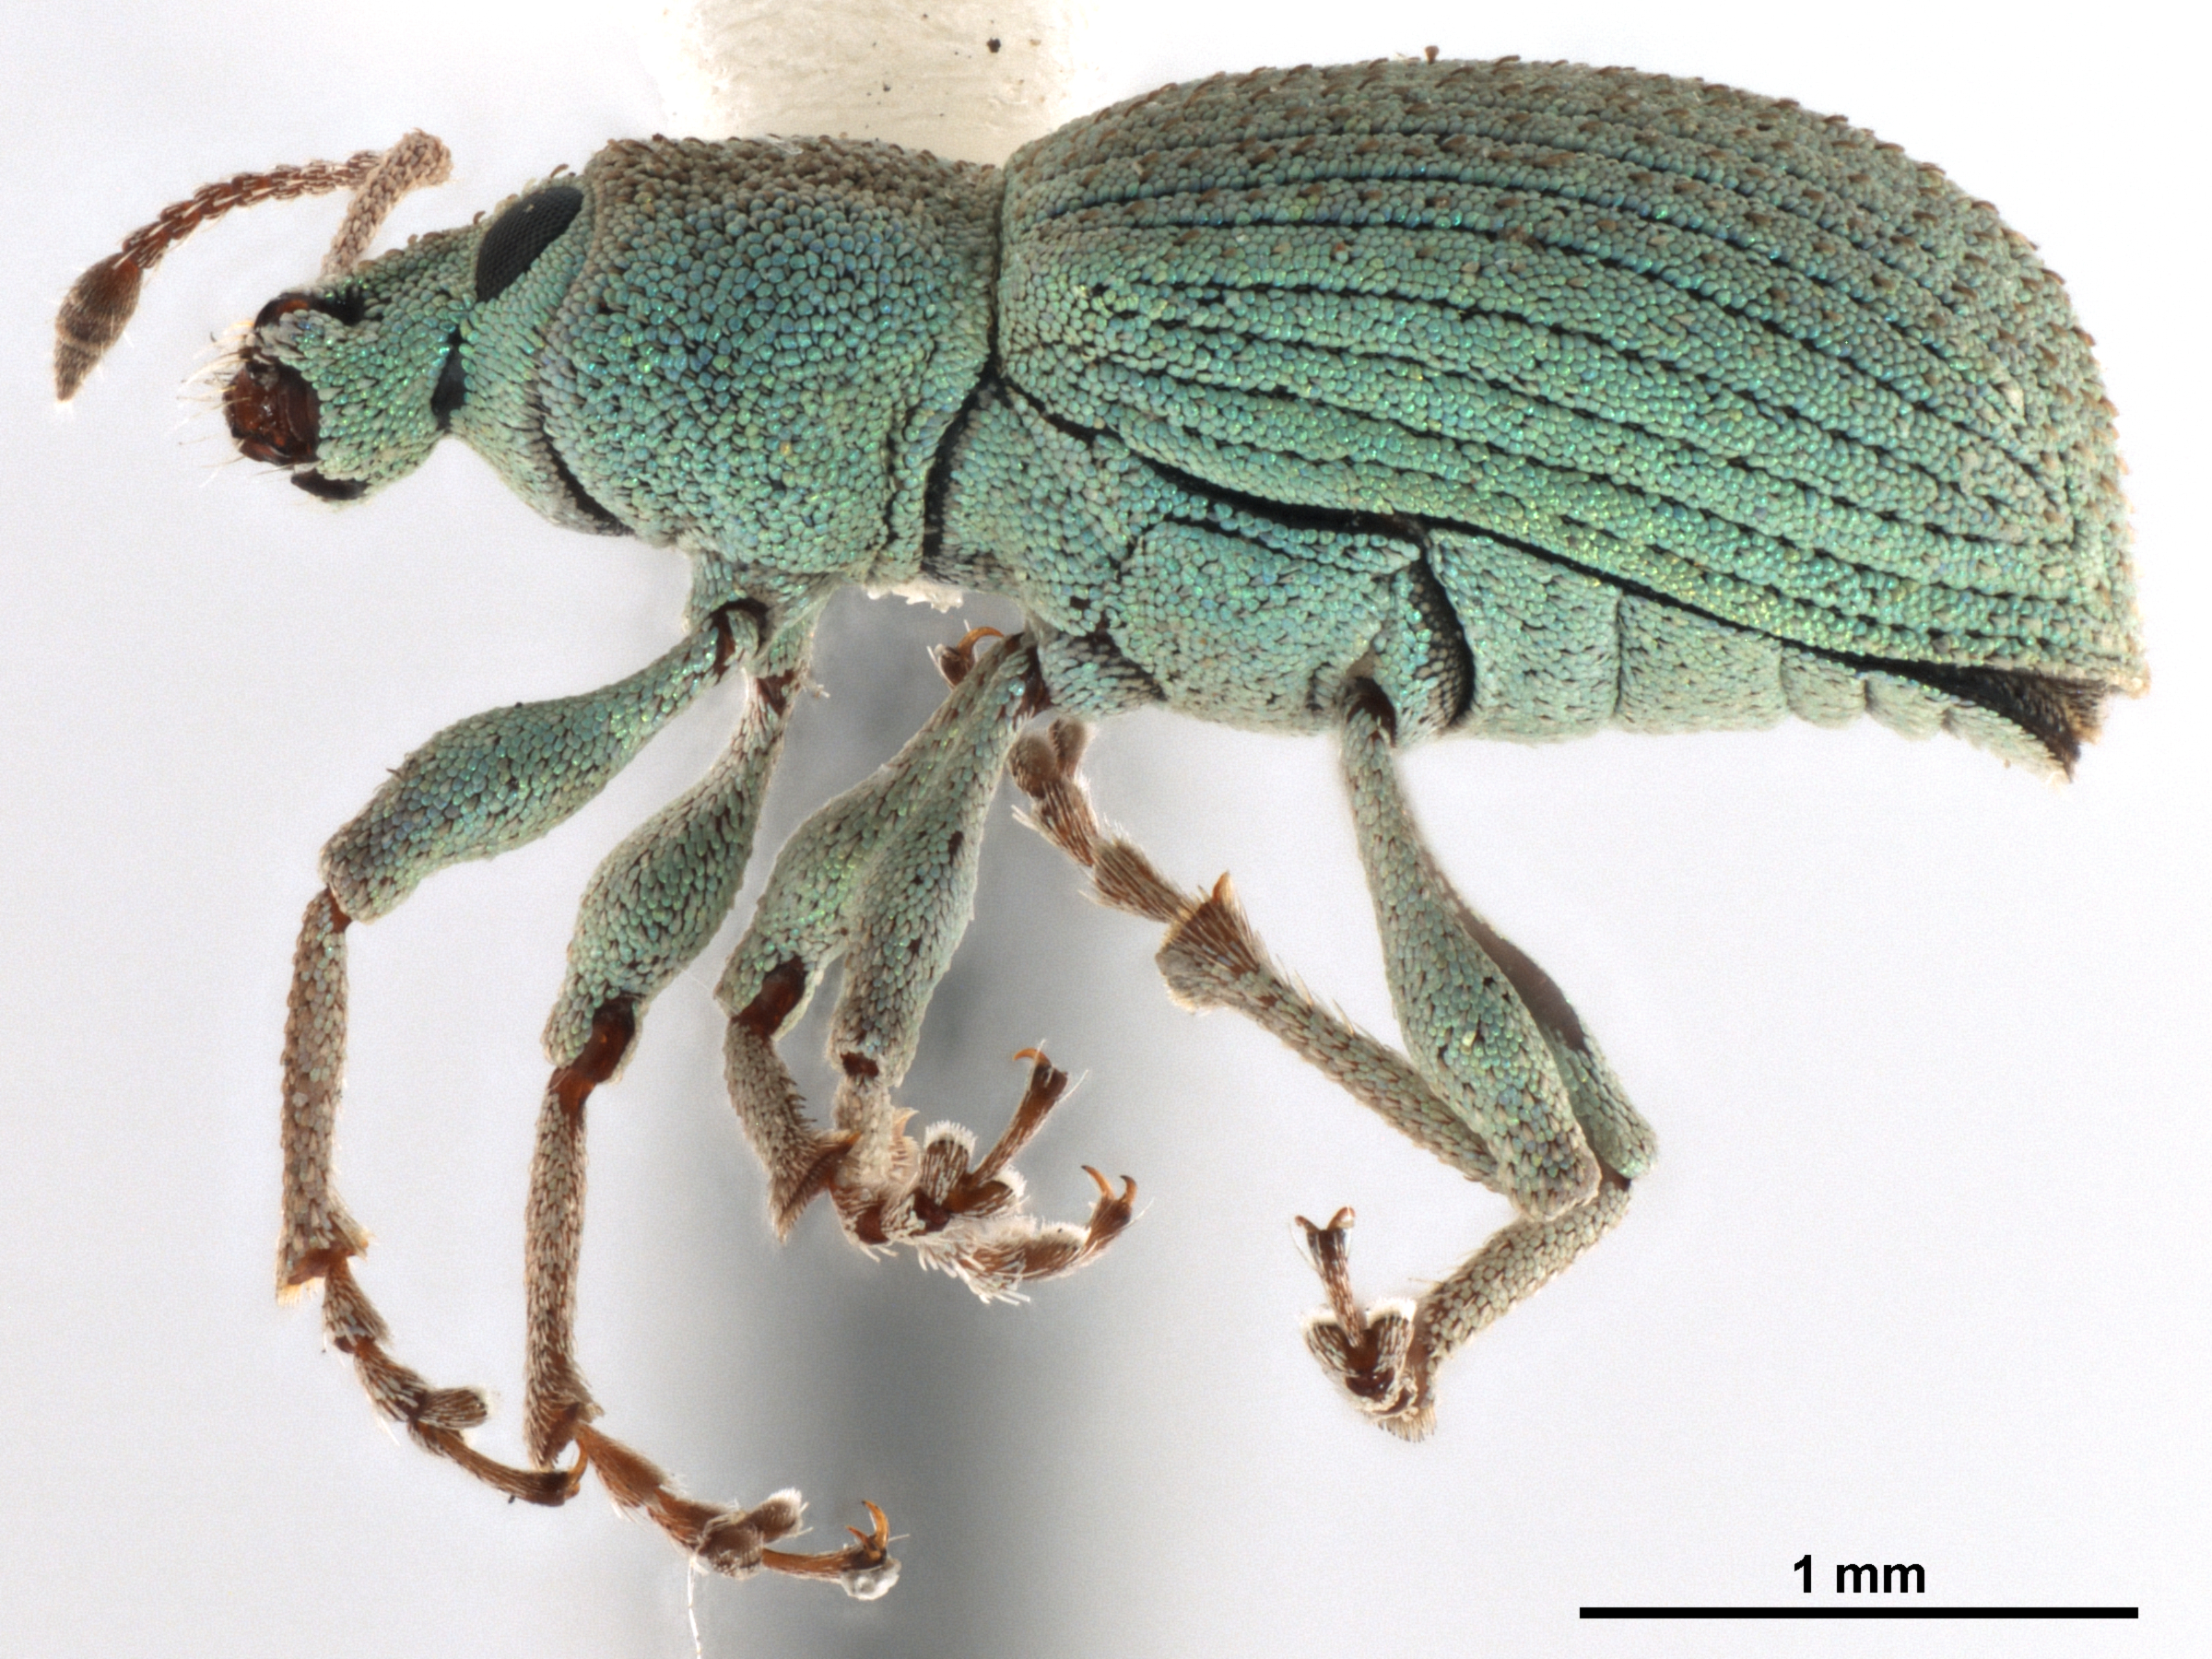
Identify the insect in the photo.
Chloebius psittacinus
